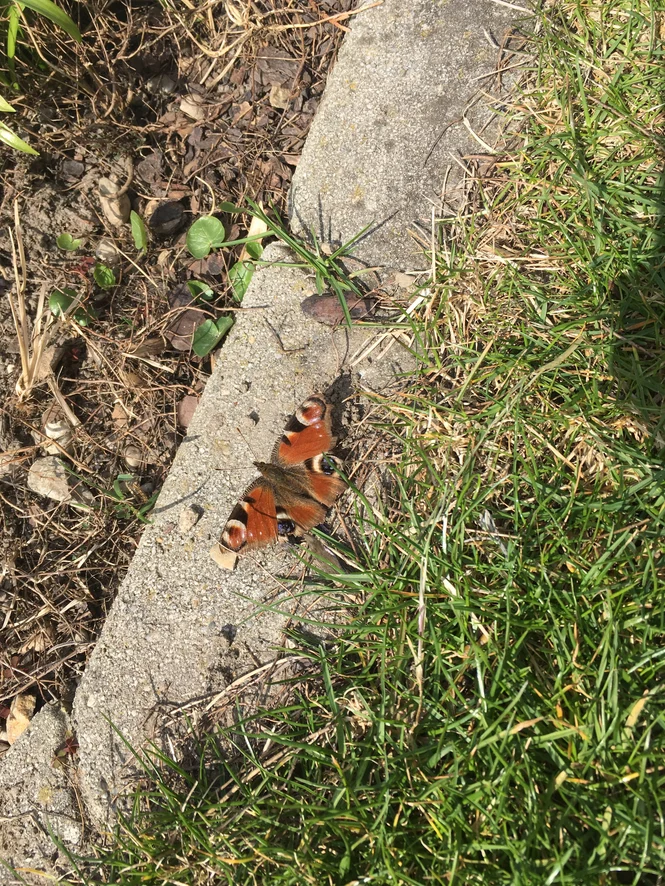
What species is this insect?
Aglais io
